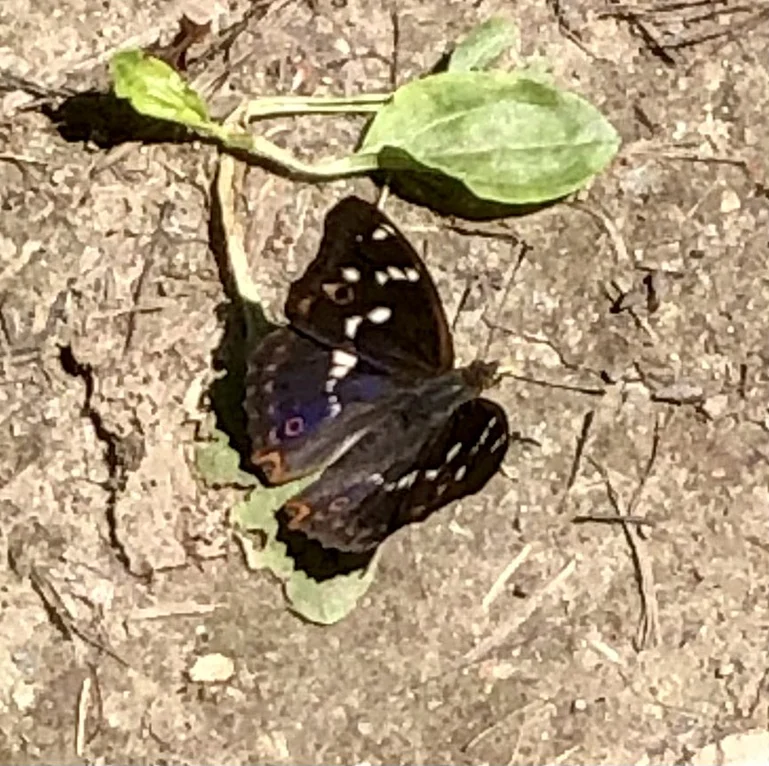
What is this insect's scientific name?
Apatura ilia
